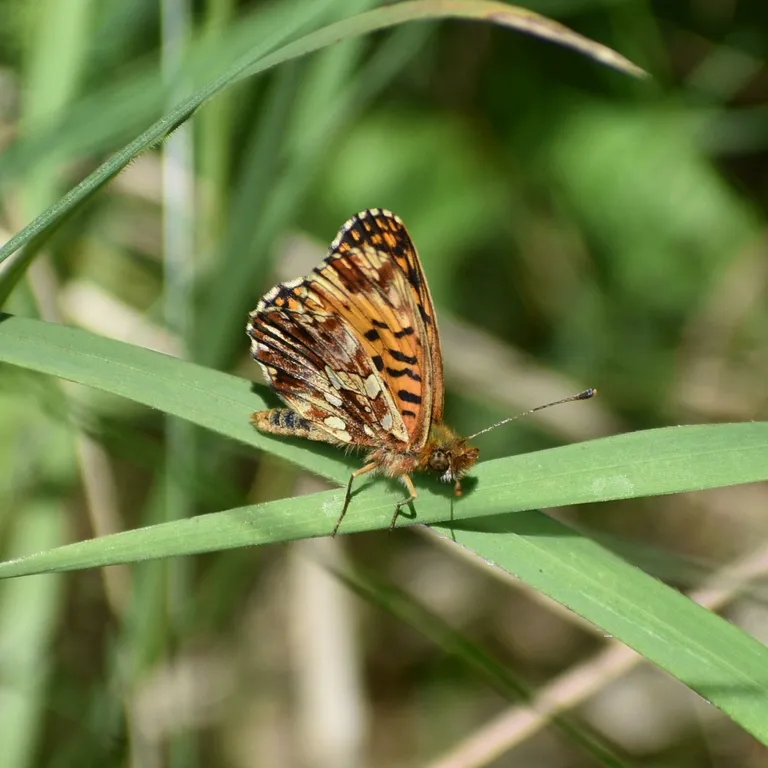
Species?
Boloria dia
